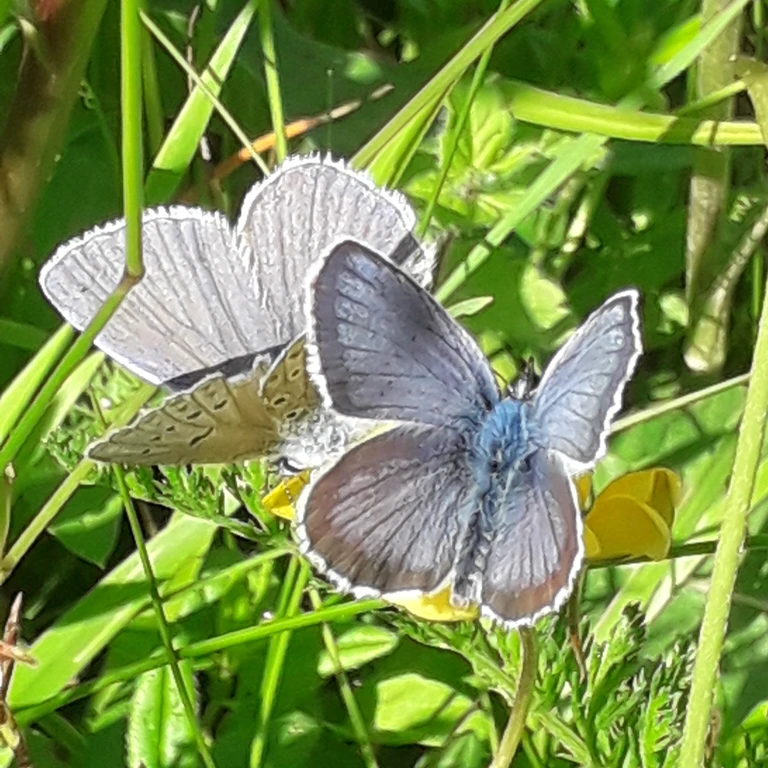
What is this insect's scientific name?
Plebejus argus
